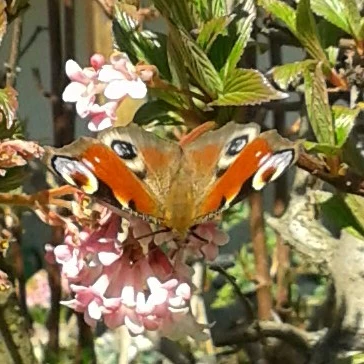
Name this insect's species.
Aglais io
